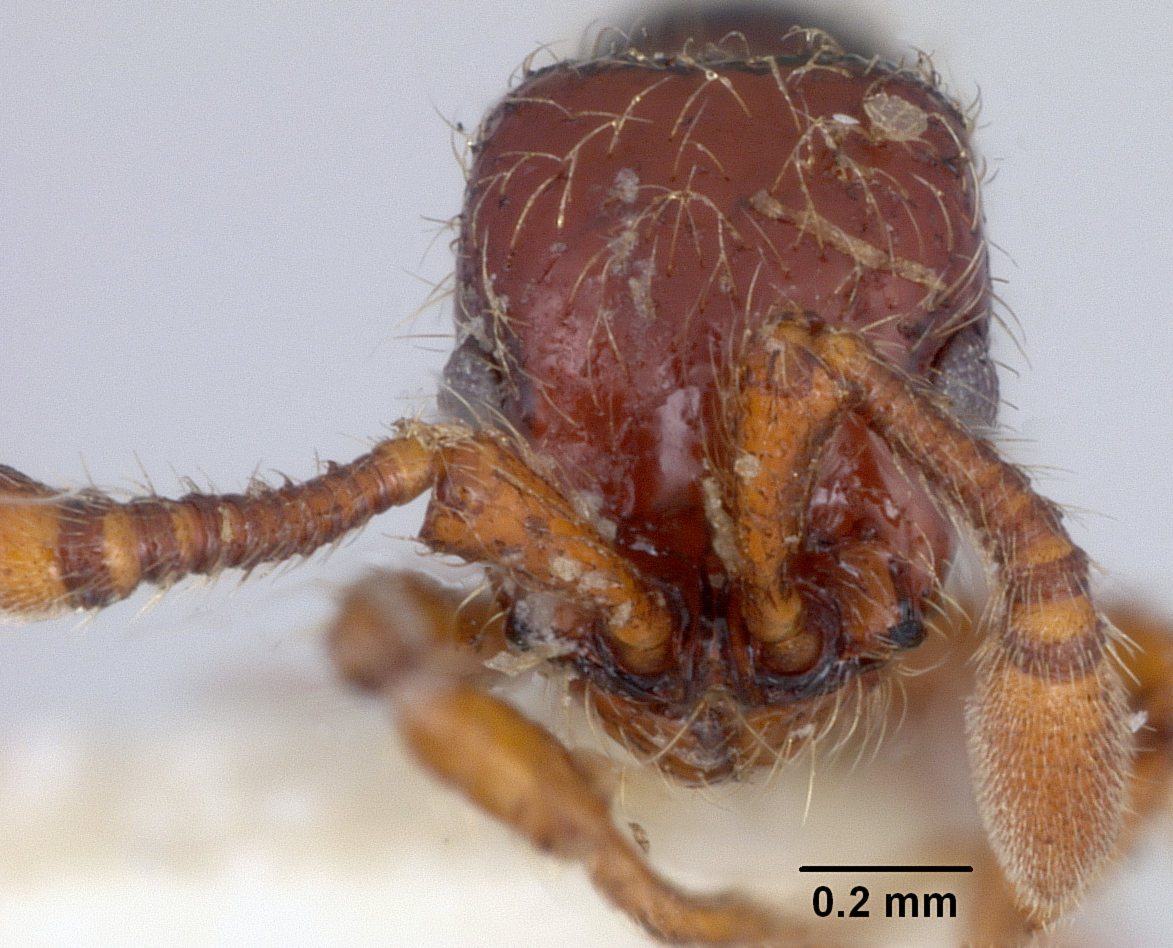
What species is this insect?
Cerapachys vitiensis
